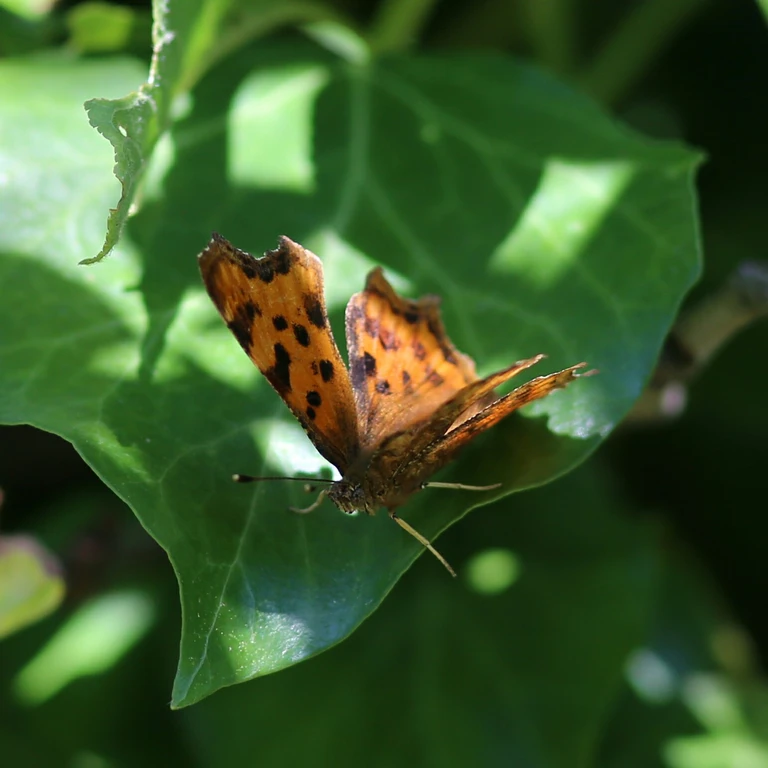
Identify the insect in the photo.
Polygonia c-album
